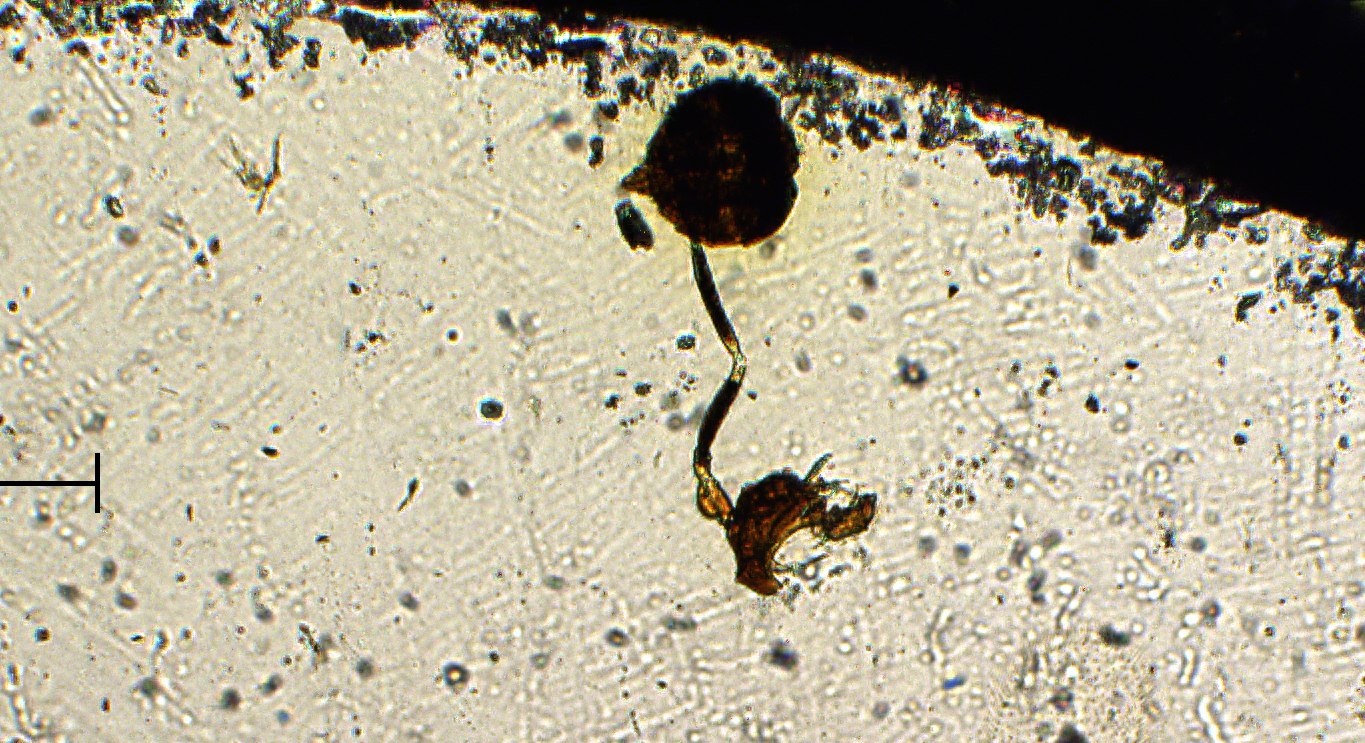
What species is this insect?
Cardiogaster hyalina
